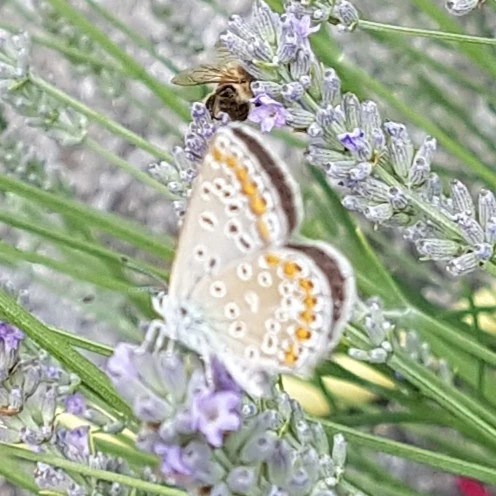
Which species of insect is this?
Polyommatus icarus
